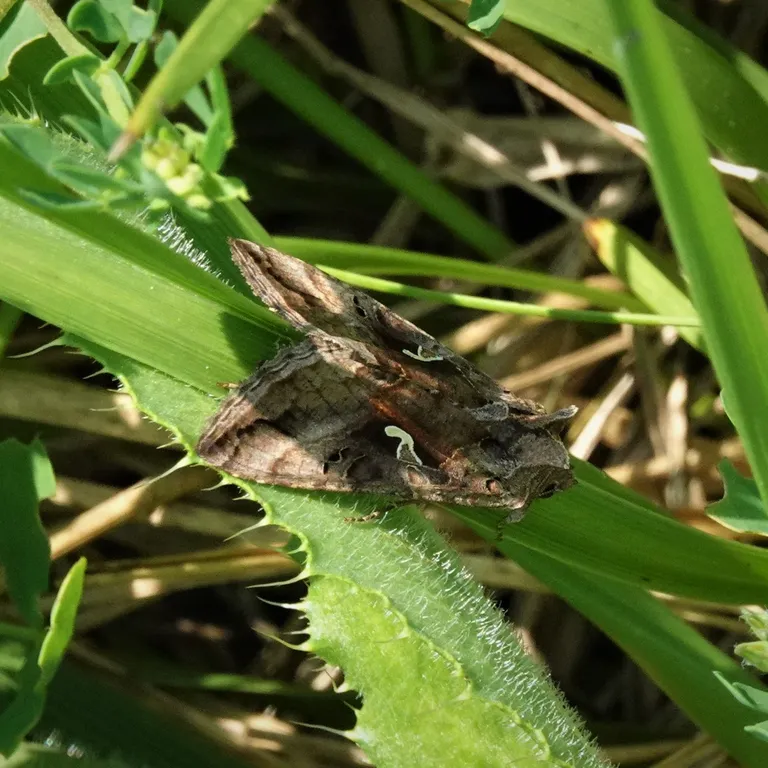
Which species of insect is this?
Autographa gamma
